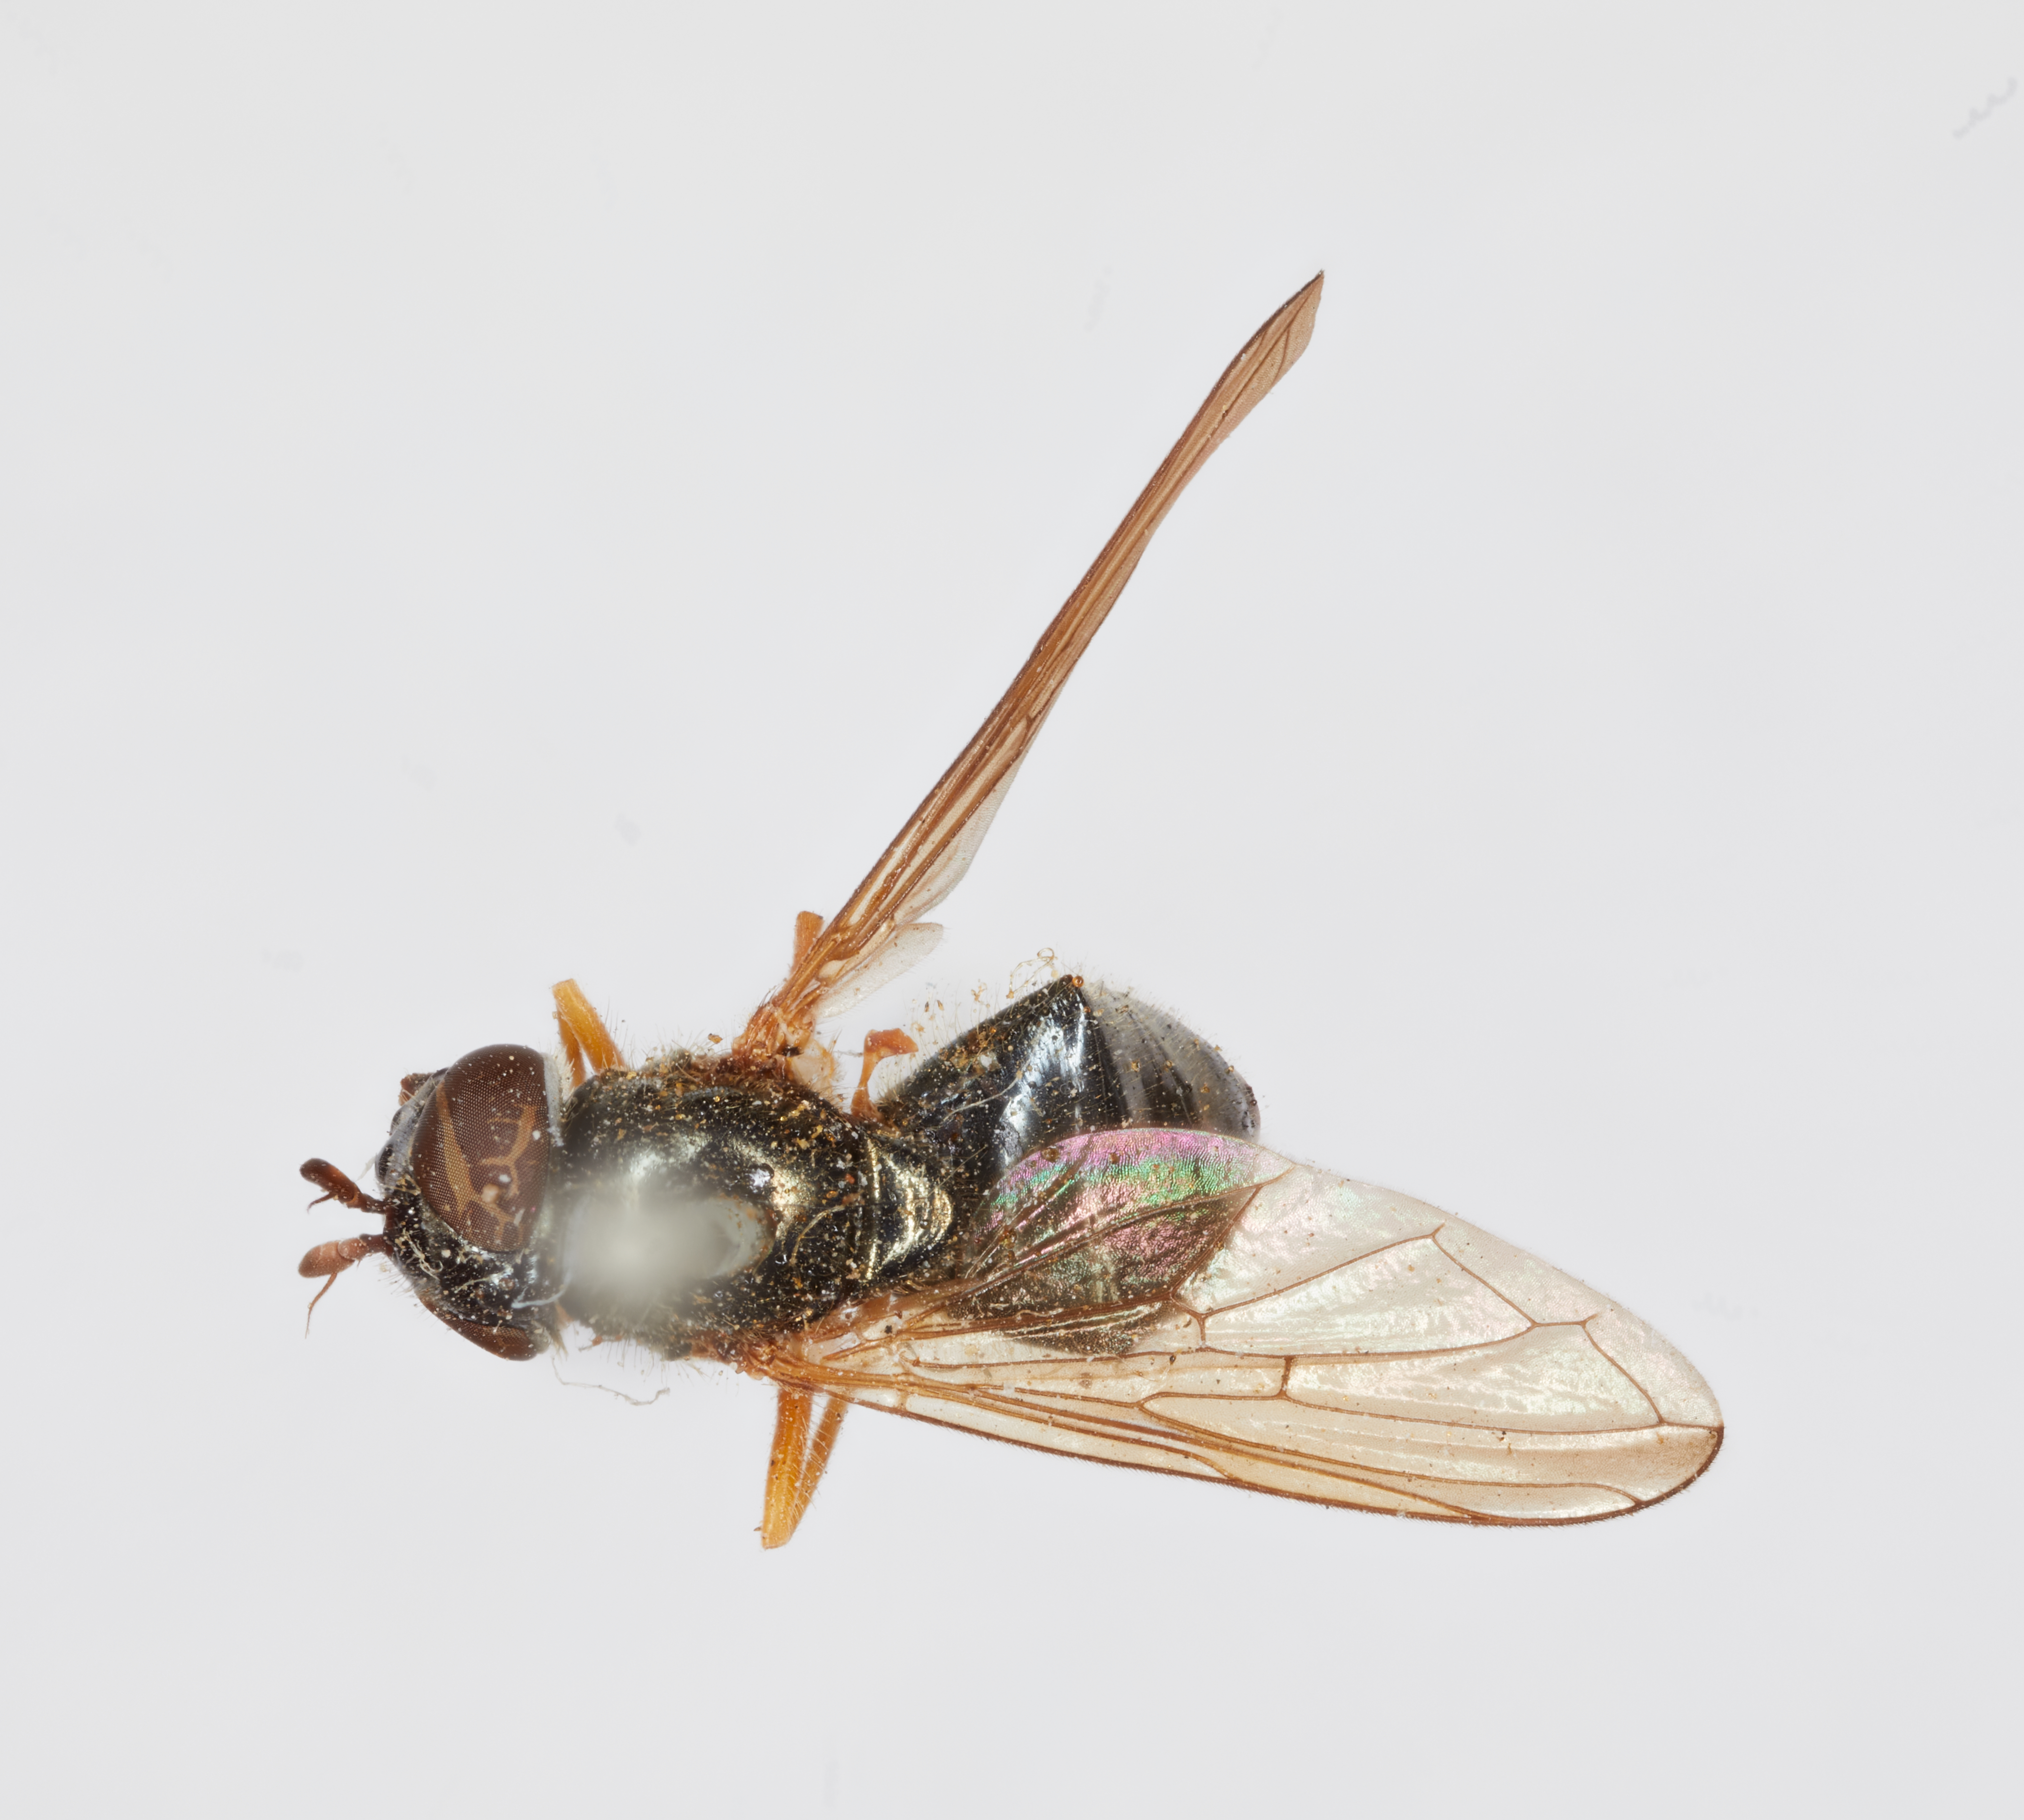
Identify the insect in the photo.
Cheilosia parva
